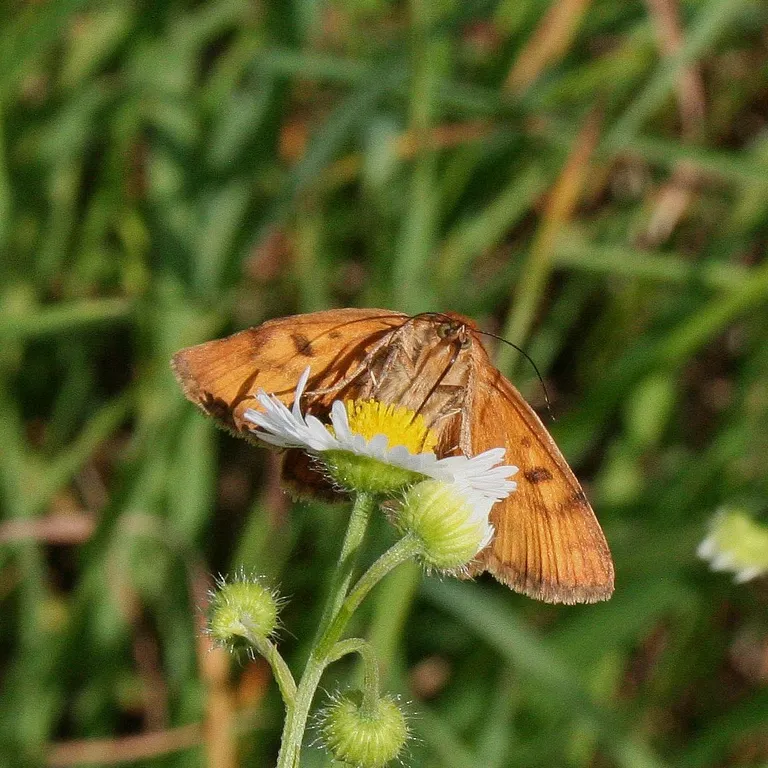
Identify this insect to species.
Euclidia glyphica
